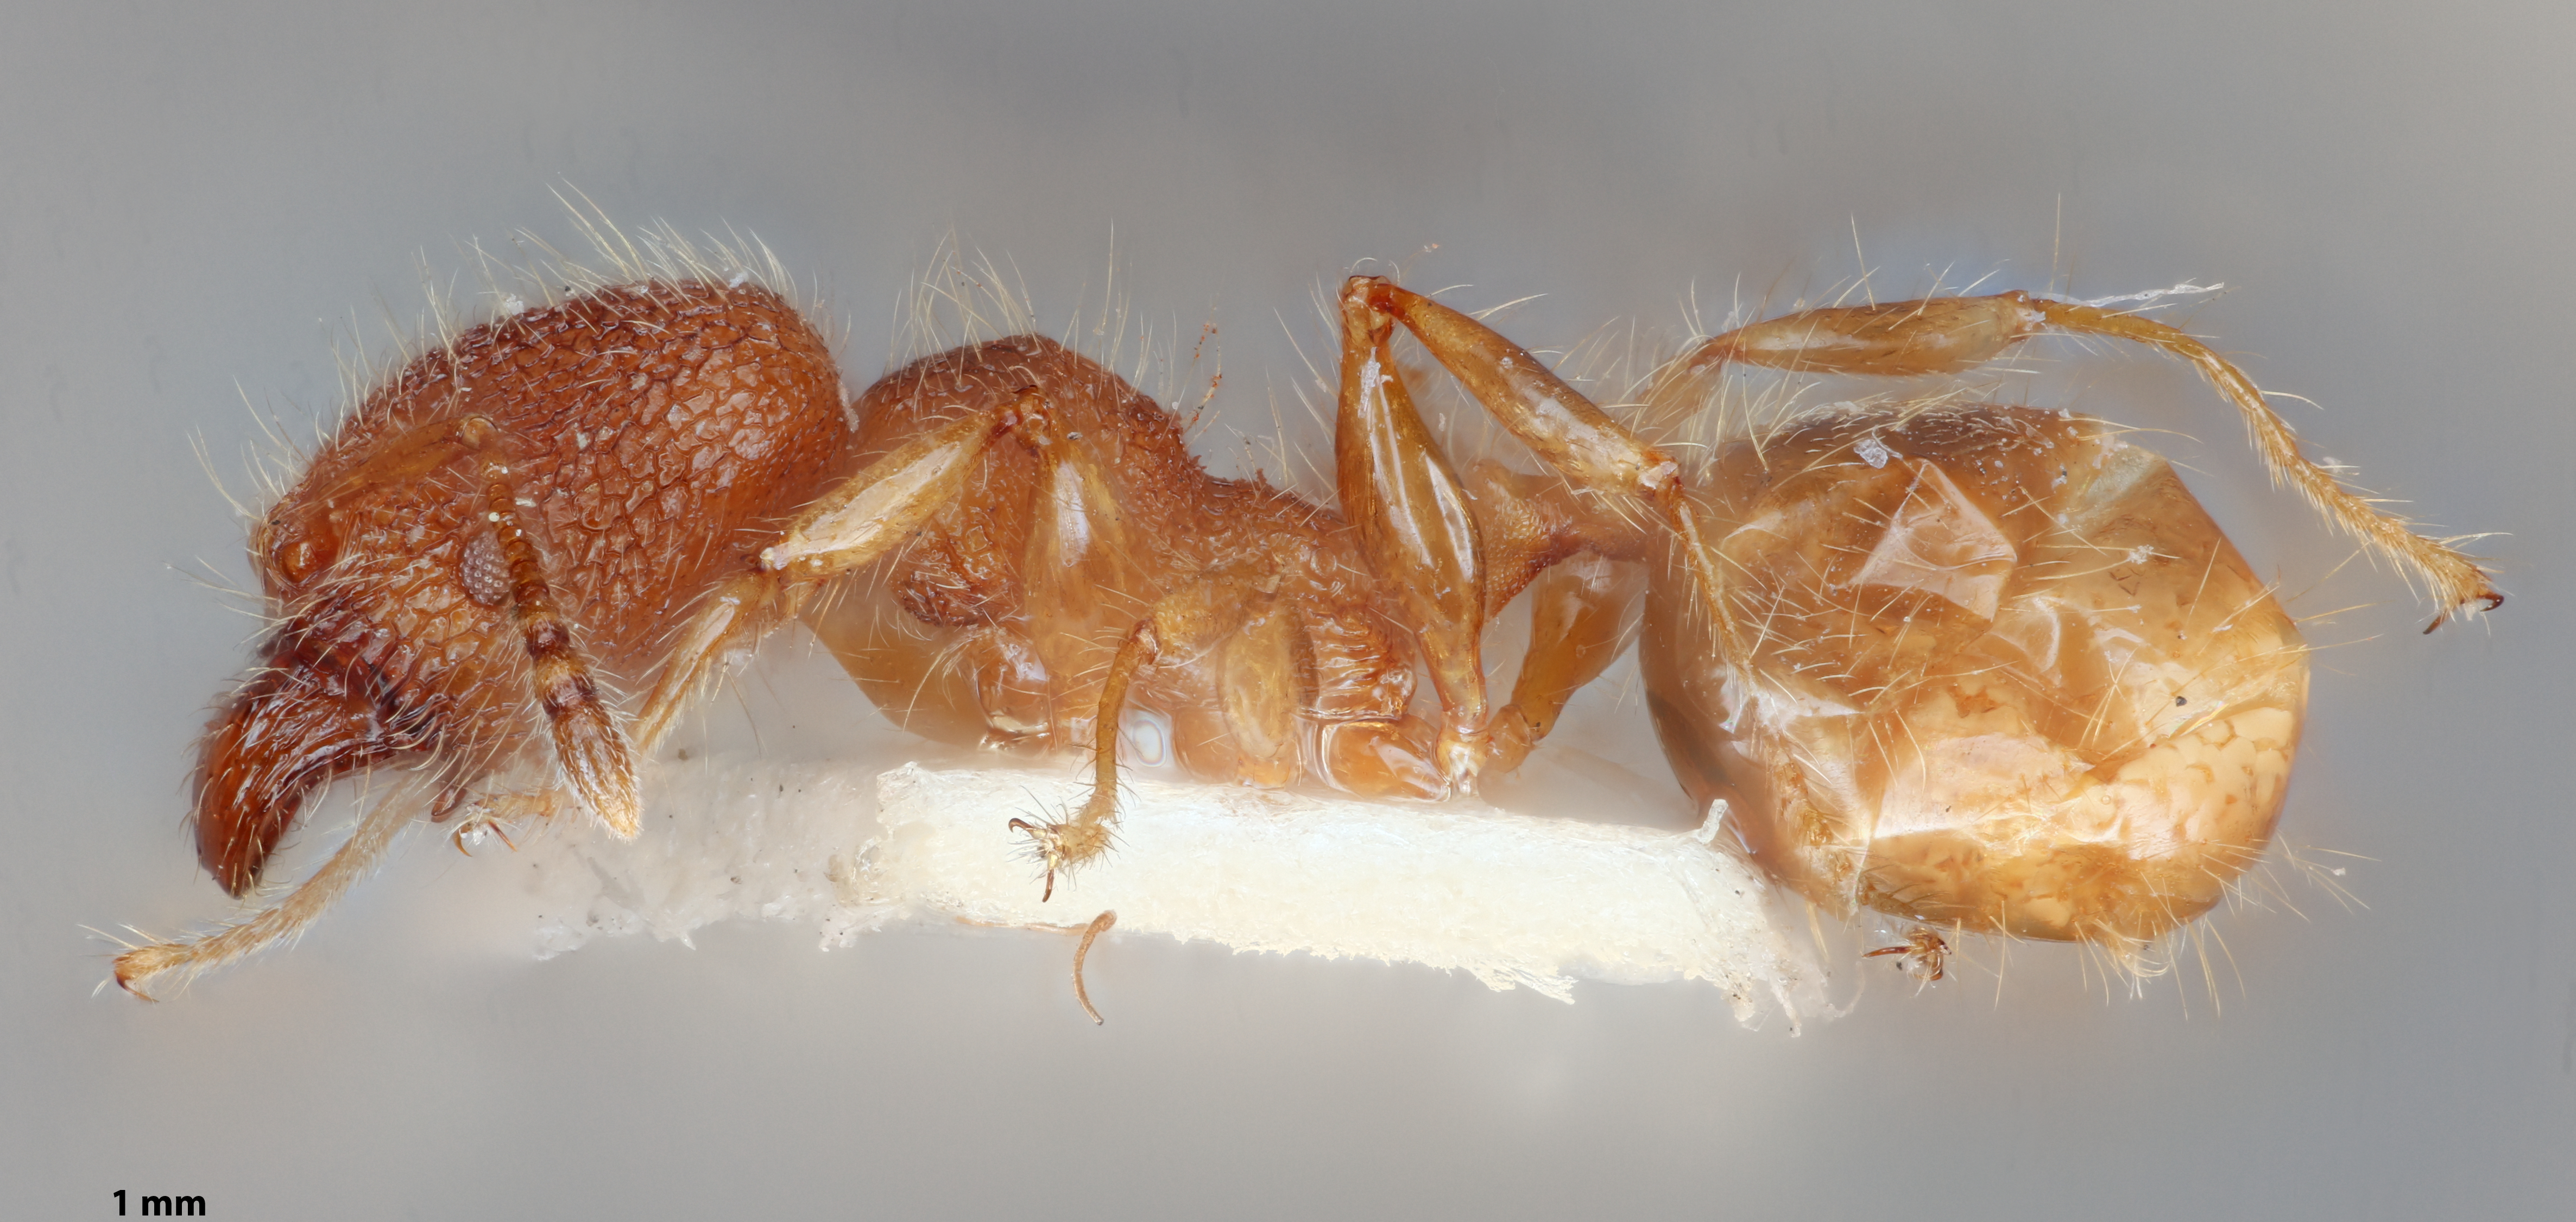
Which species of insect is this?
Pheidole ogloblini
